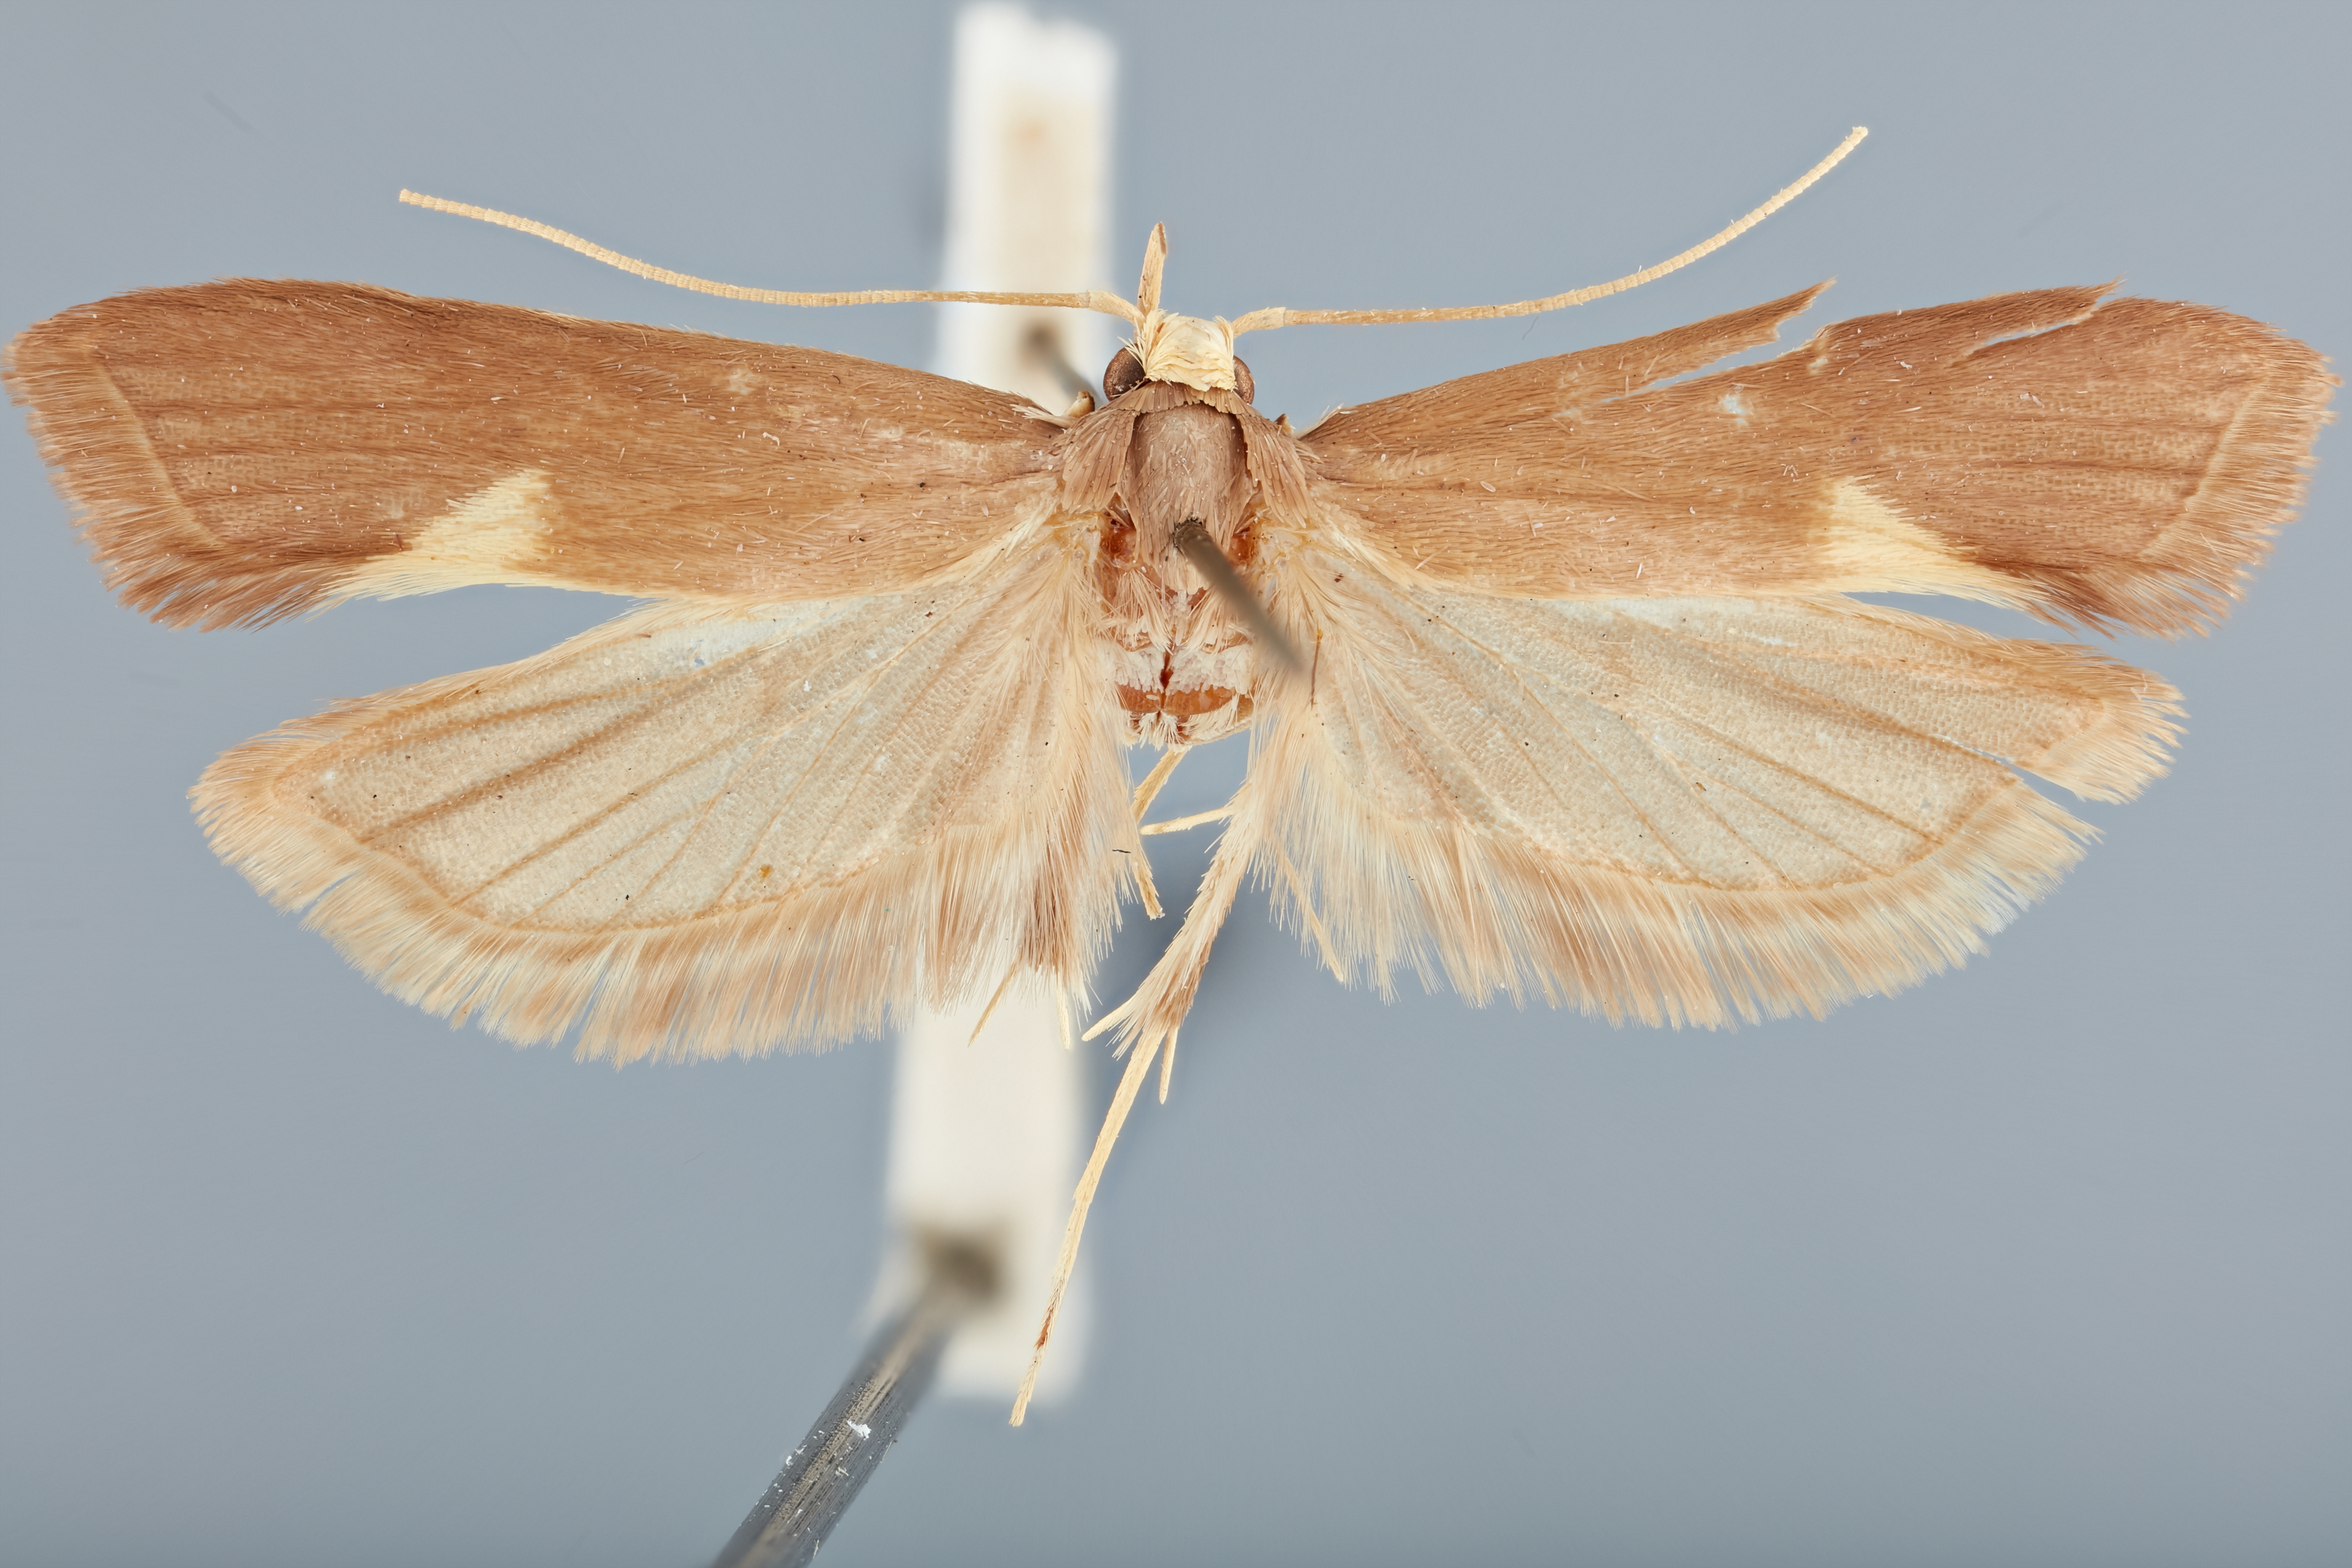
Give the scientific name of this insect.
Torodora chinanensis
